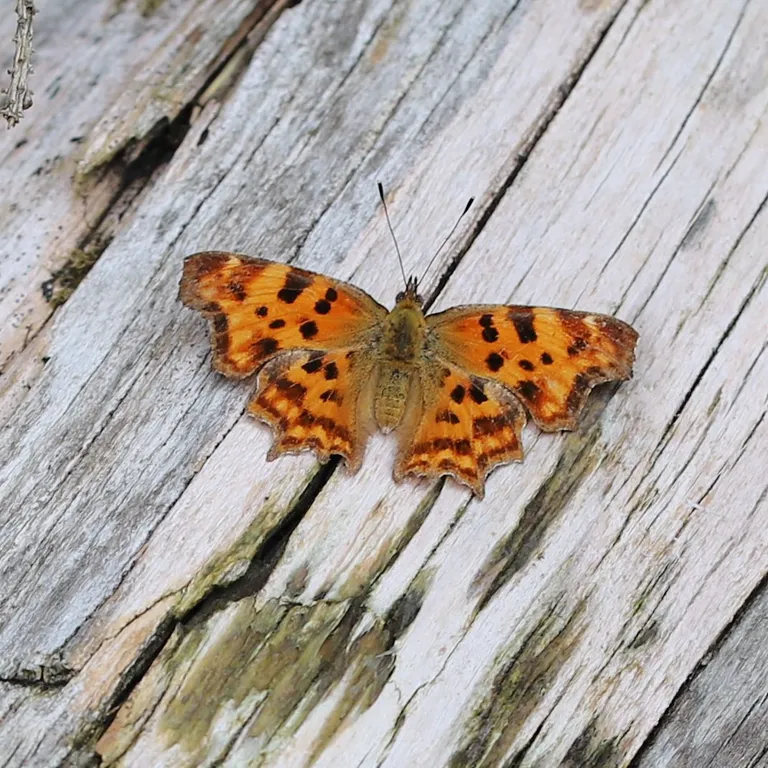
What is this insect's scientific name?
Polygonia c-album
